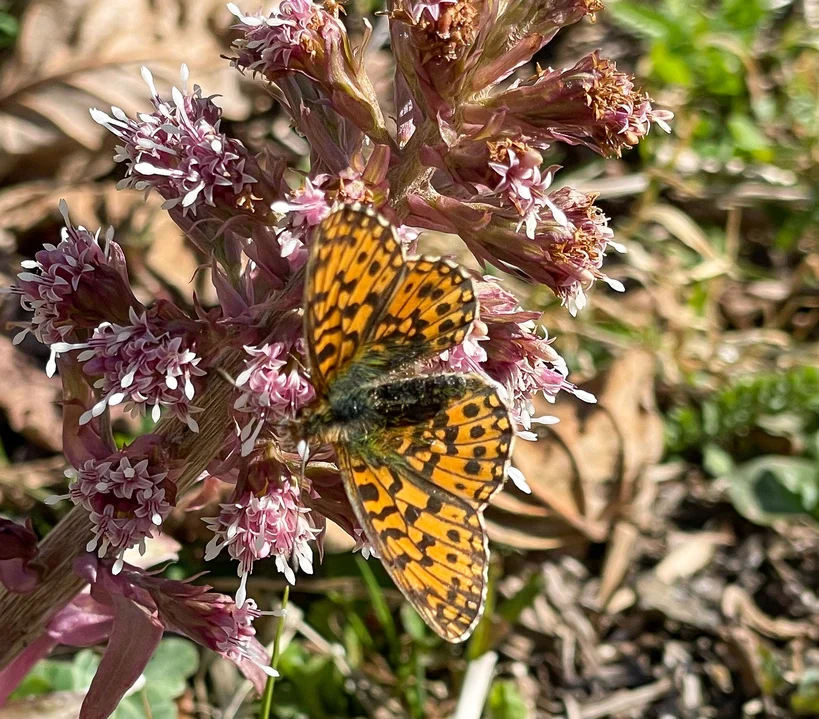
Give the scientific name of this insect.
Boloria dia
